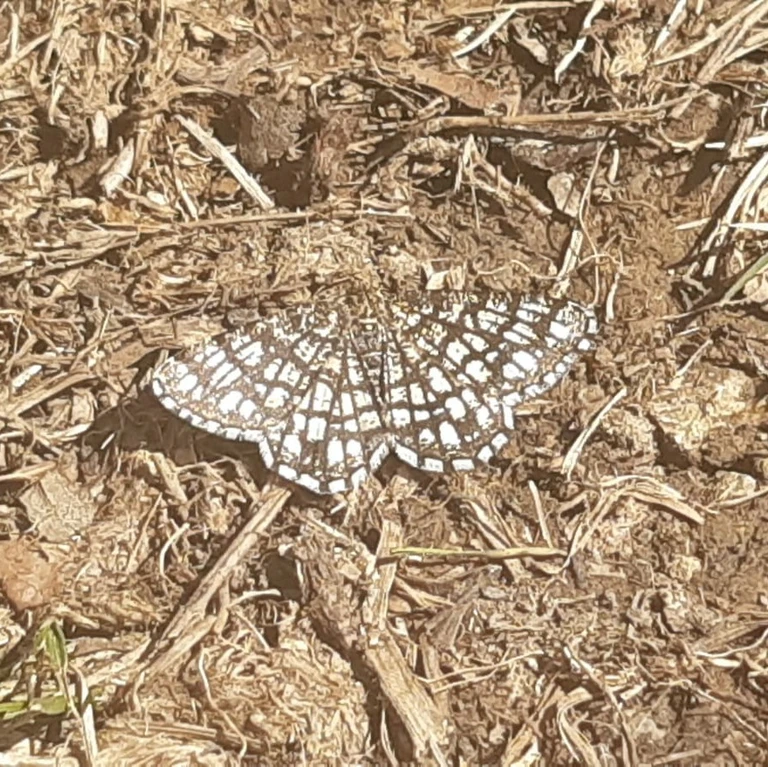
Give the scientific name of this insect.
Chiasmia clathrata
